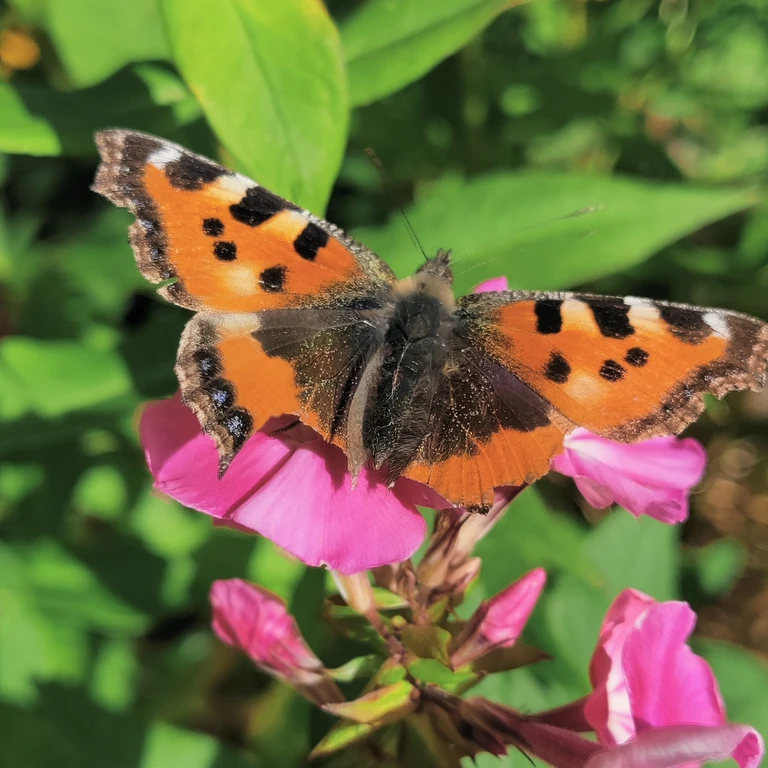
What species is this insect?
Aglais urticae
